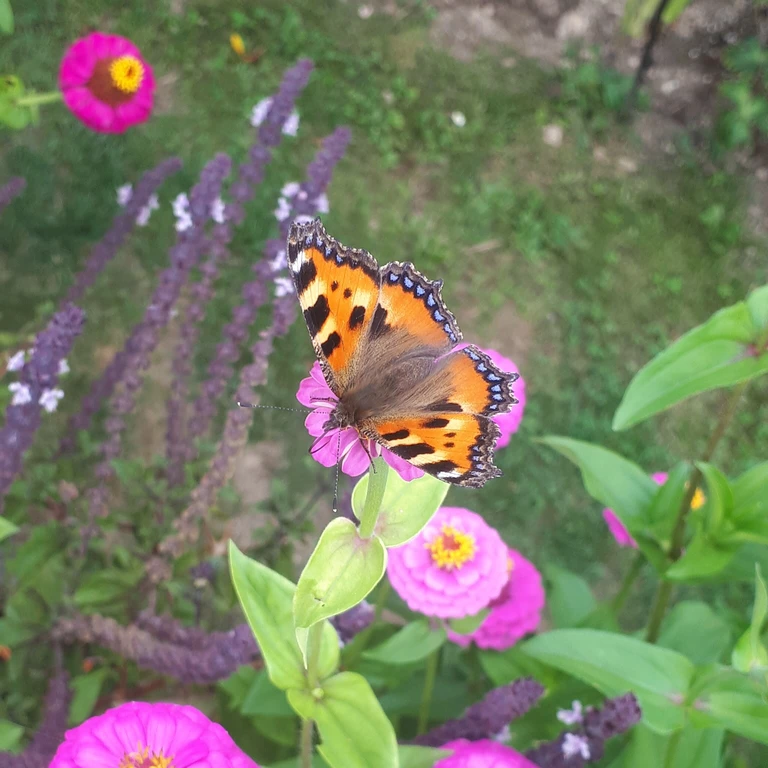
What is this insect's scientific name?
Aglais urticae
